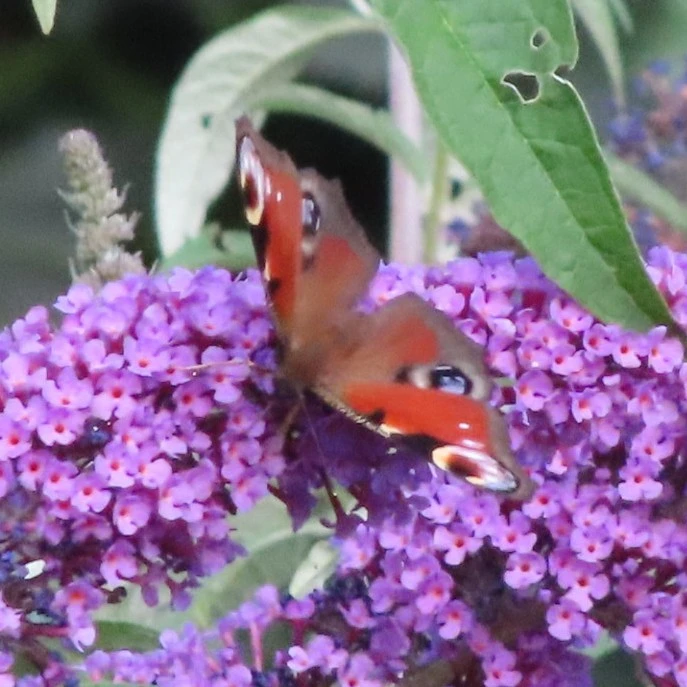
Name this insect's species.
Aglais io
